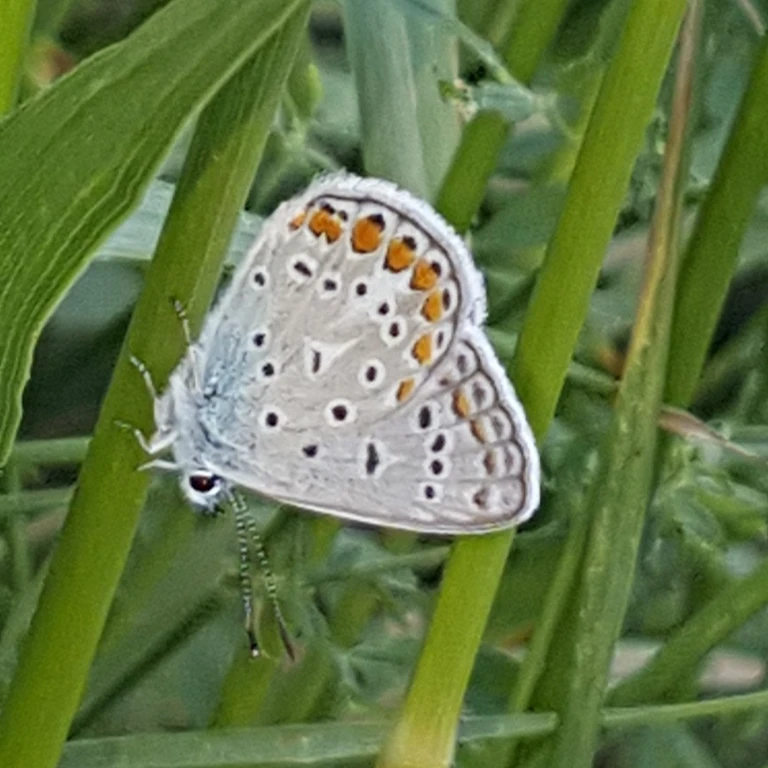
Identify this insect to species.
Polyommatus icarus
